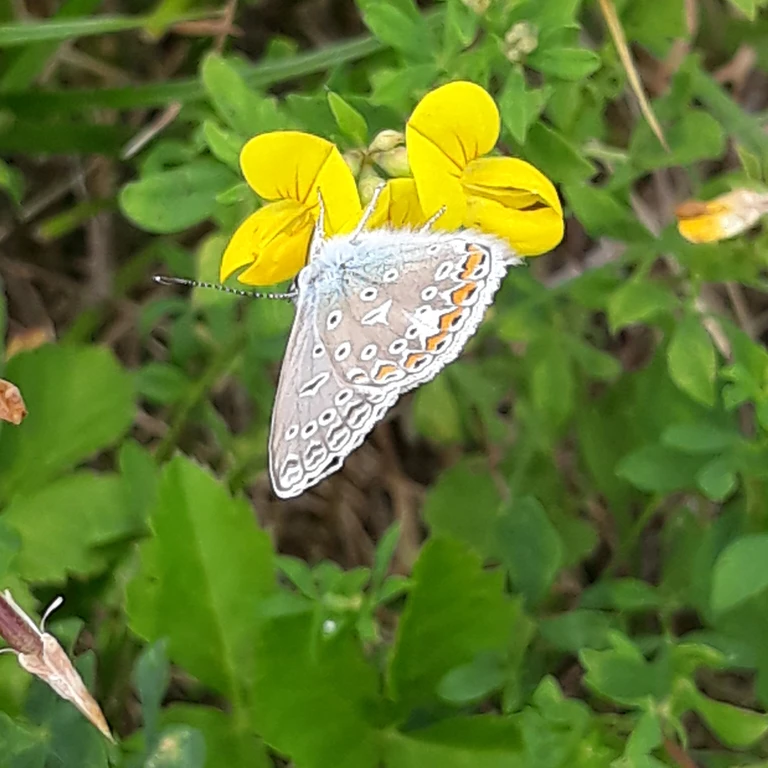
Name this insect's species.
Polyommatus icarus
